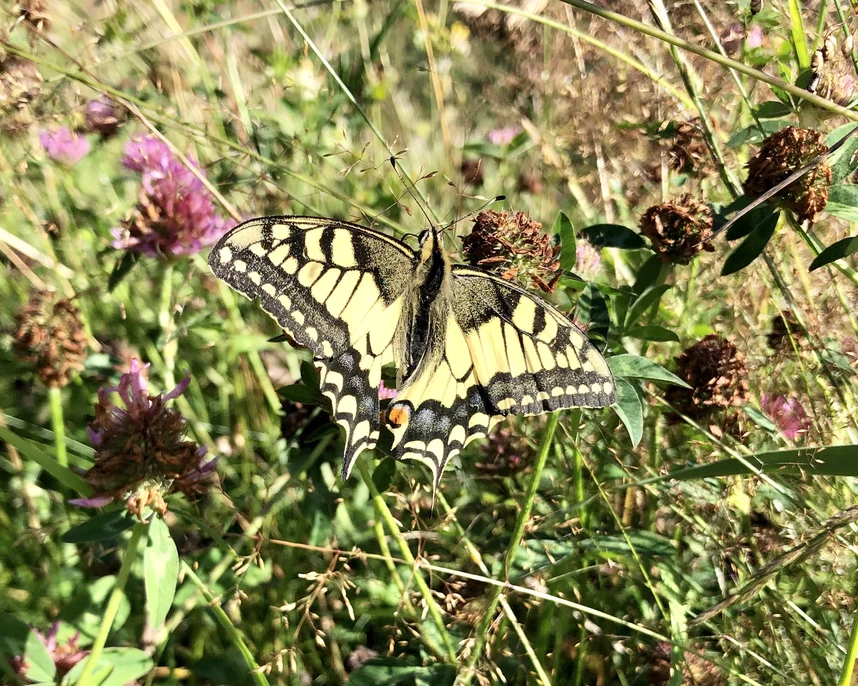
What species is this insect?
Papilio machaon
